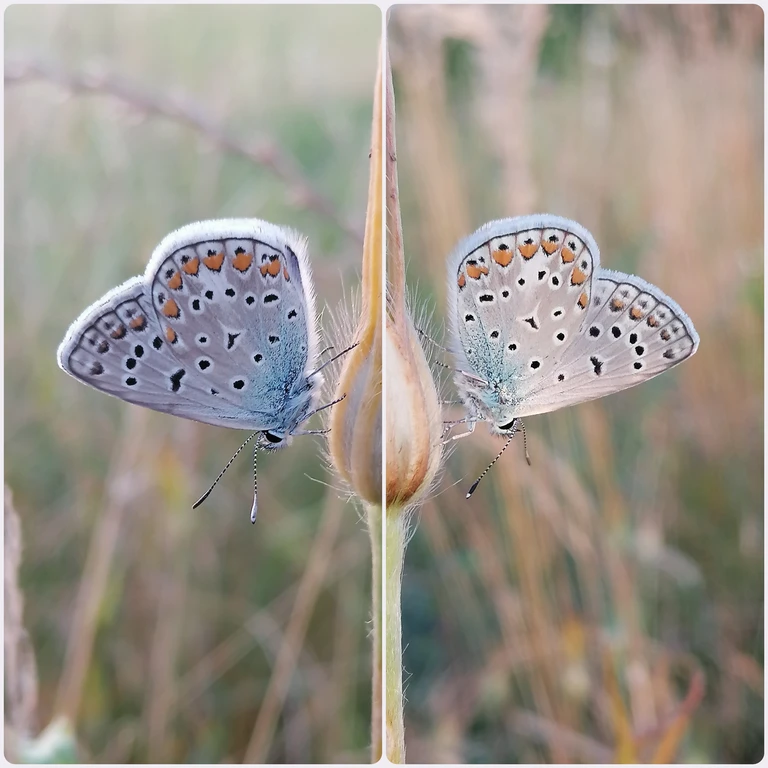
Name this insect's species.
Polyommatus icarus
